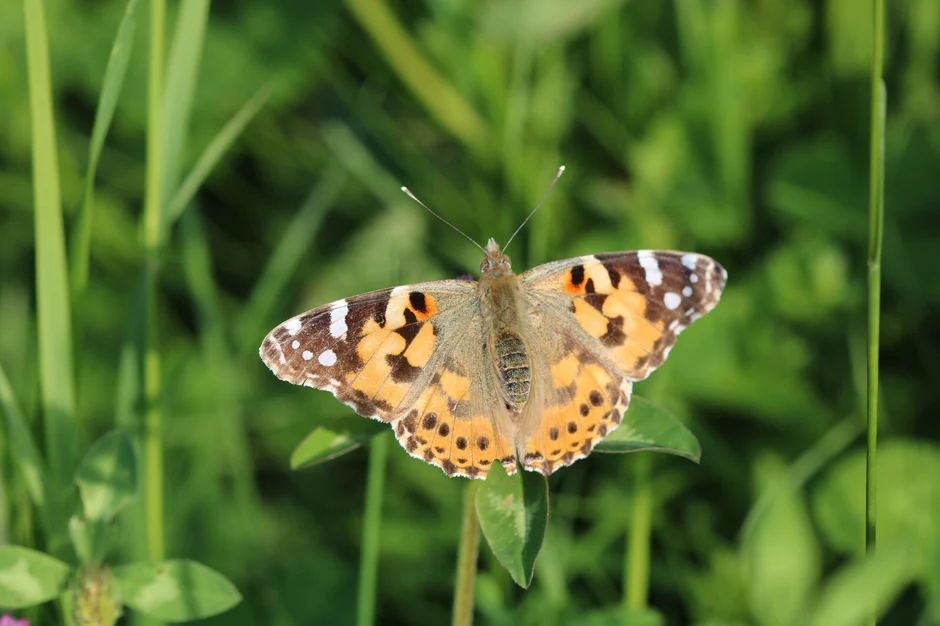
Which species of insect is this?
Vanessa cardui
